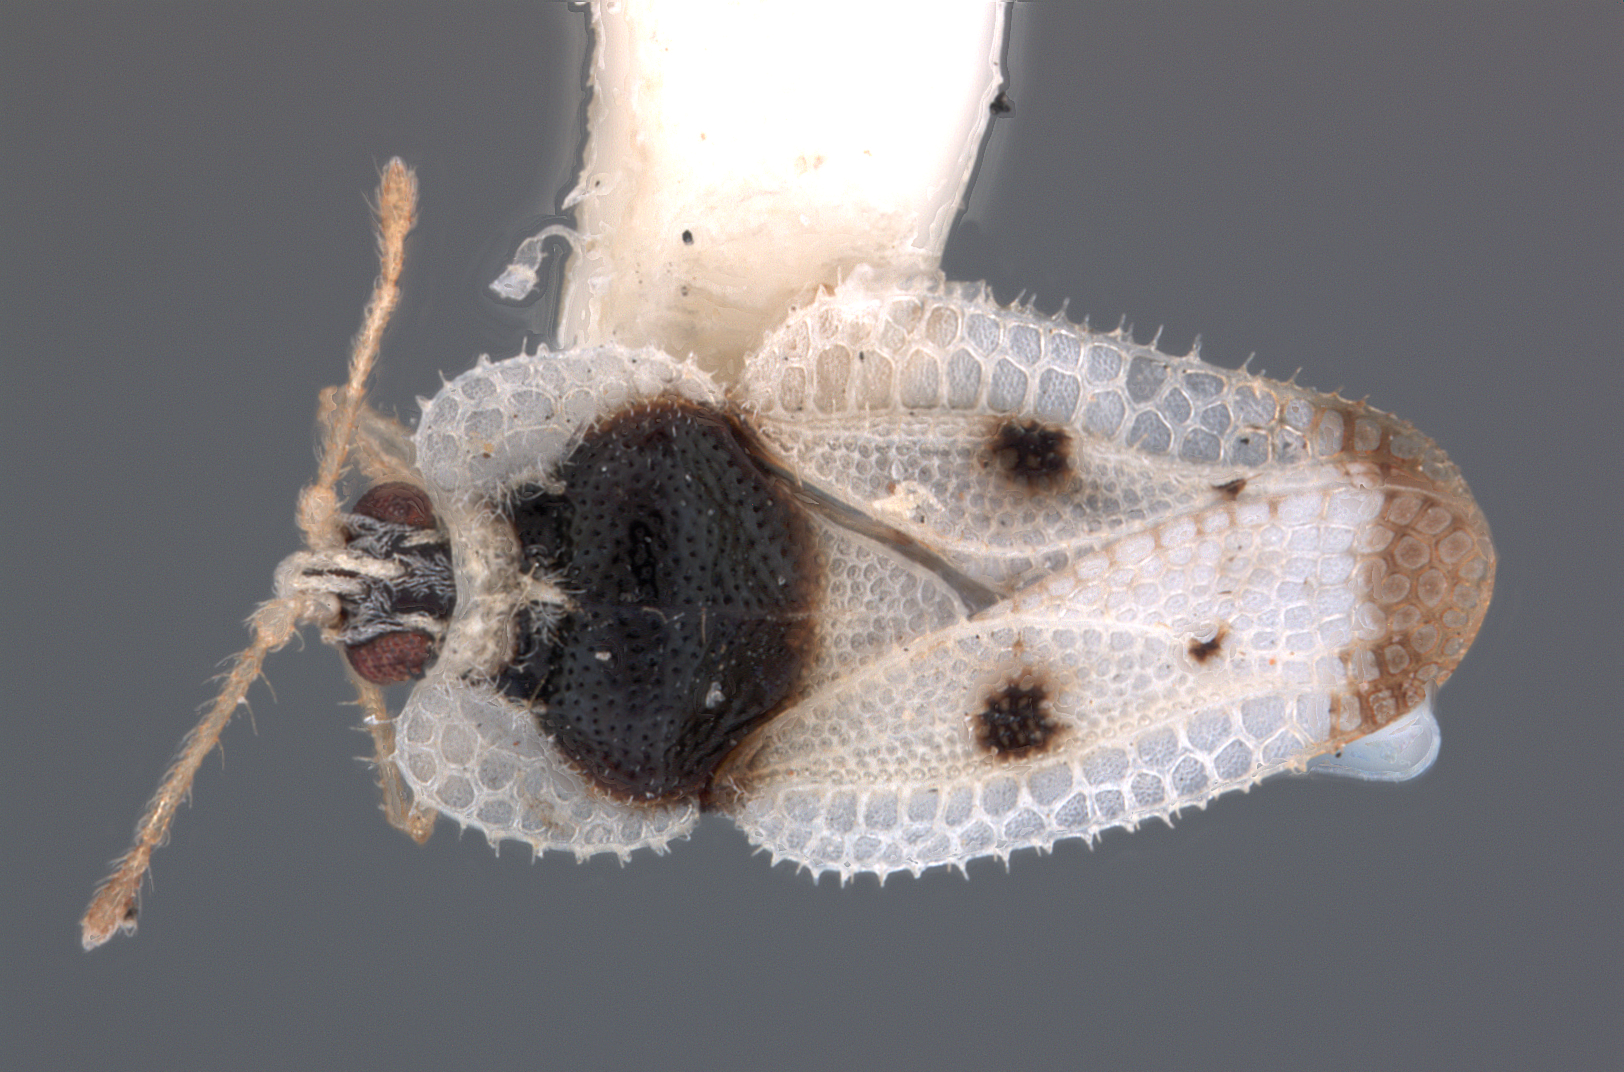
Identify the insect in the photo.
Afrotingis eumenes
